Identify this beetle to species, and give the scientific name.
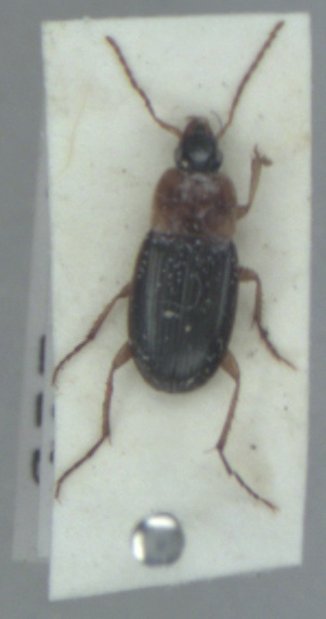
Calathus melanocephalus
